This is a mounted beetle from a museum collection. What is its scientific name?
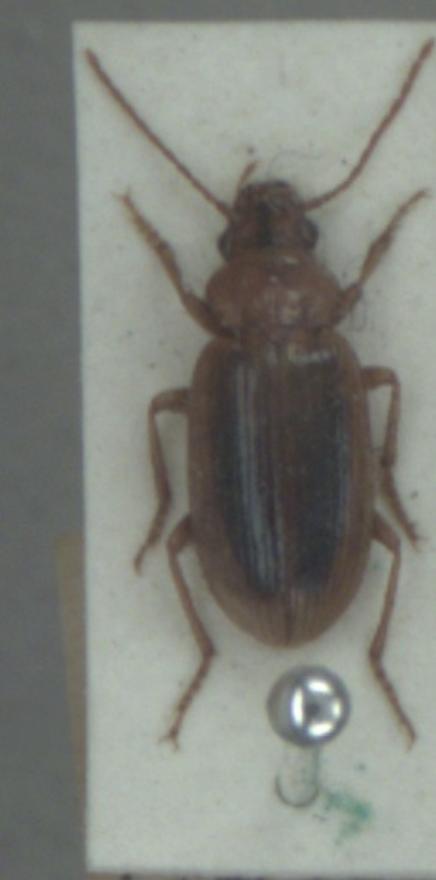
Dicheirotrichus obsoletus
